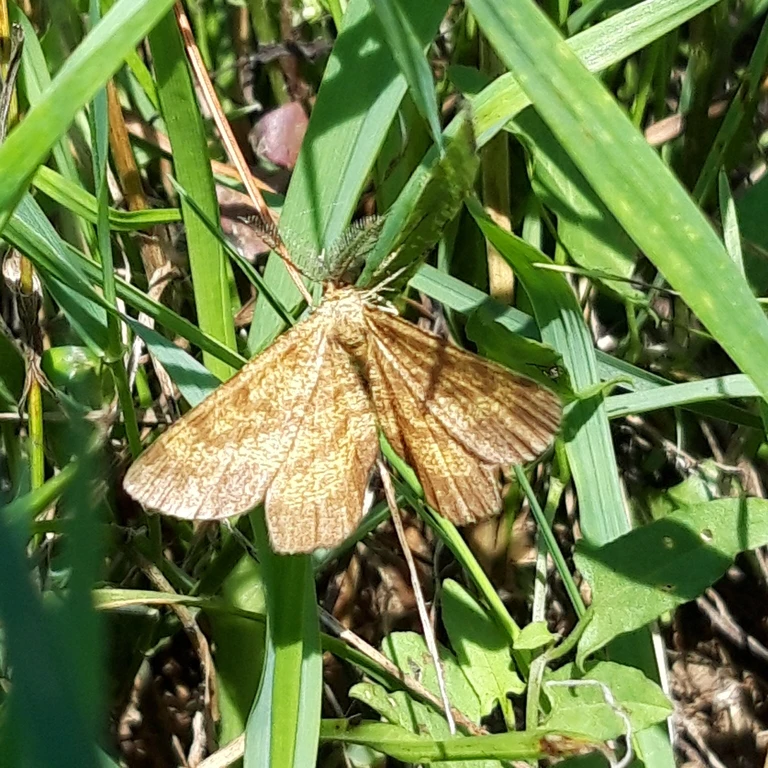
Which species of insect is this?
Ematurga atomaria
